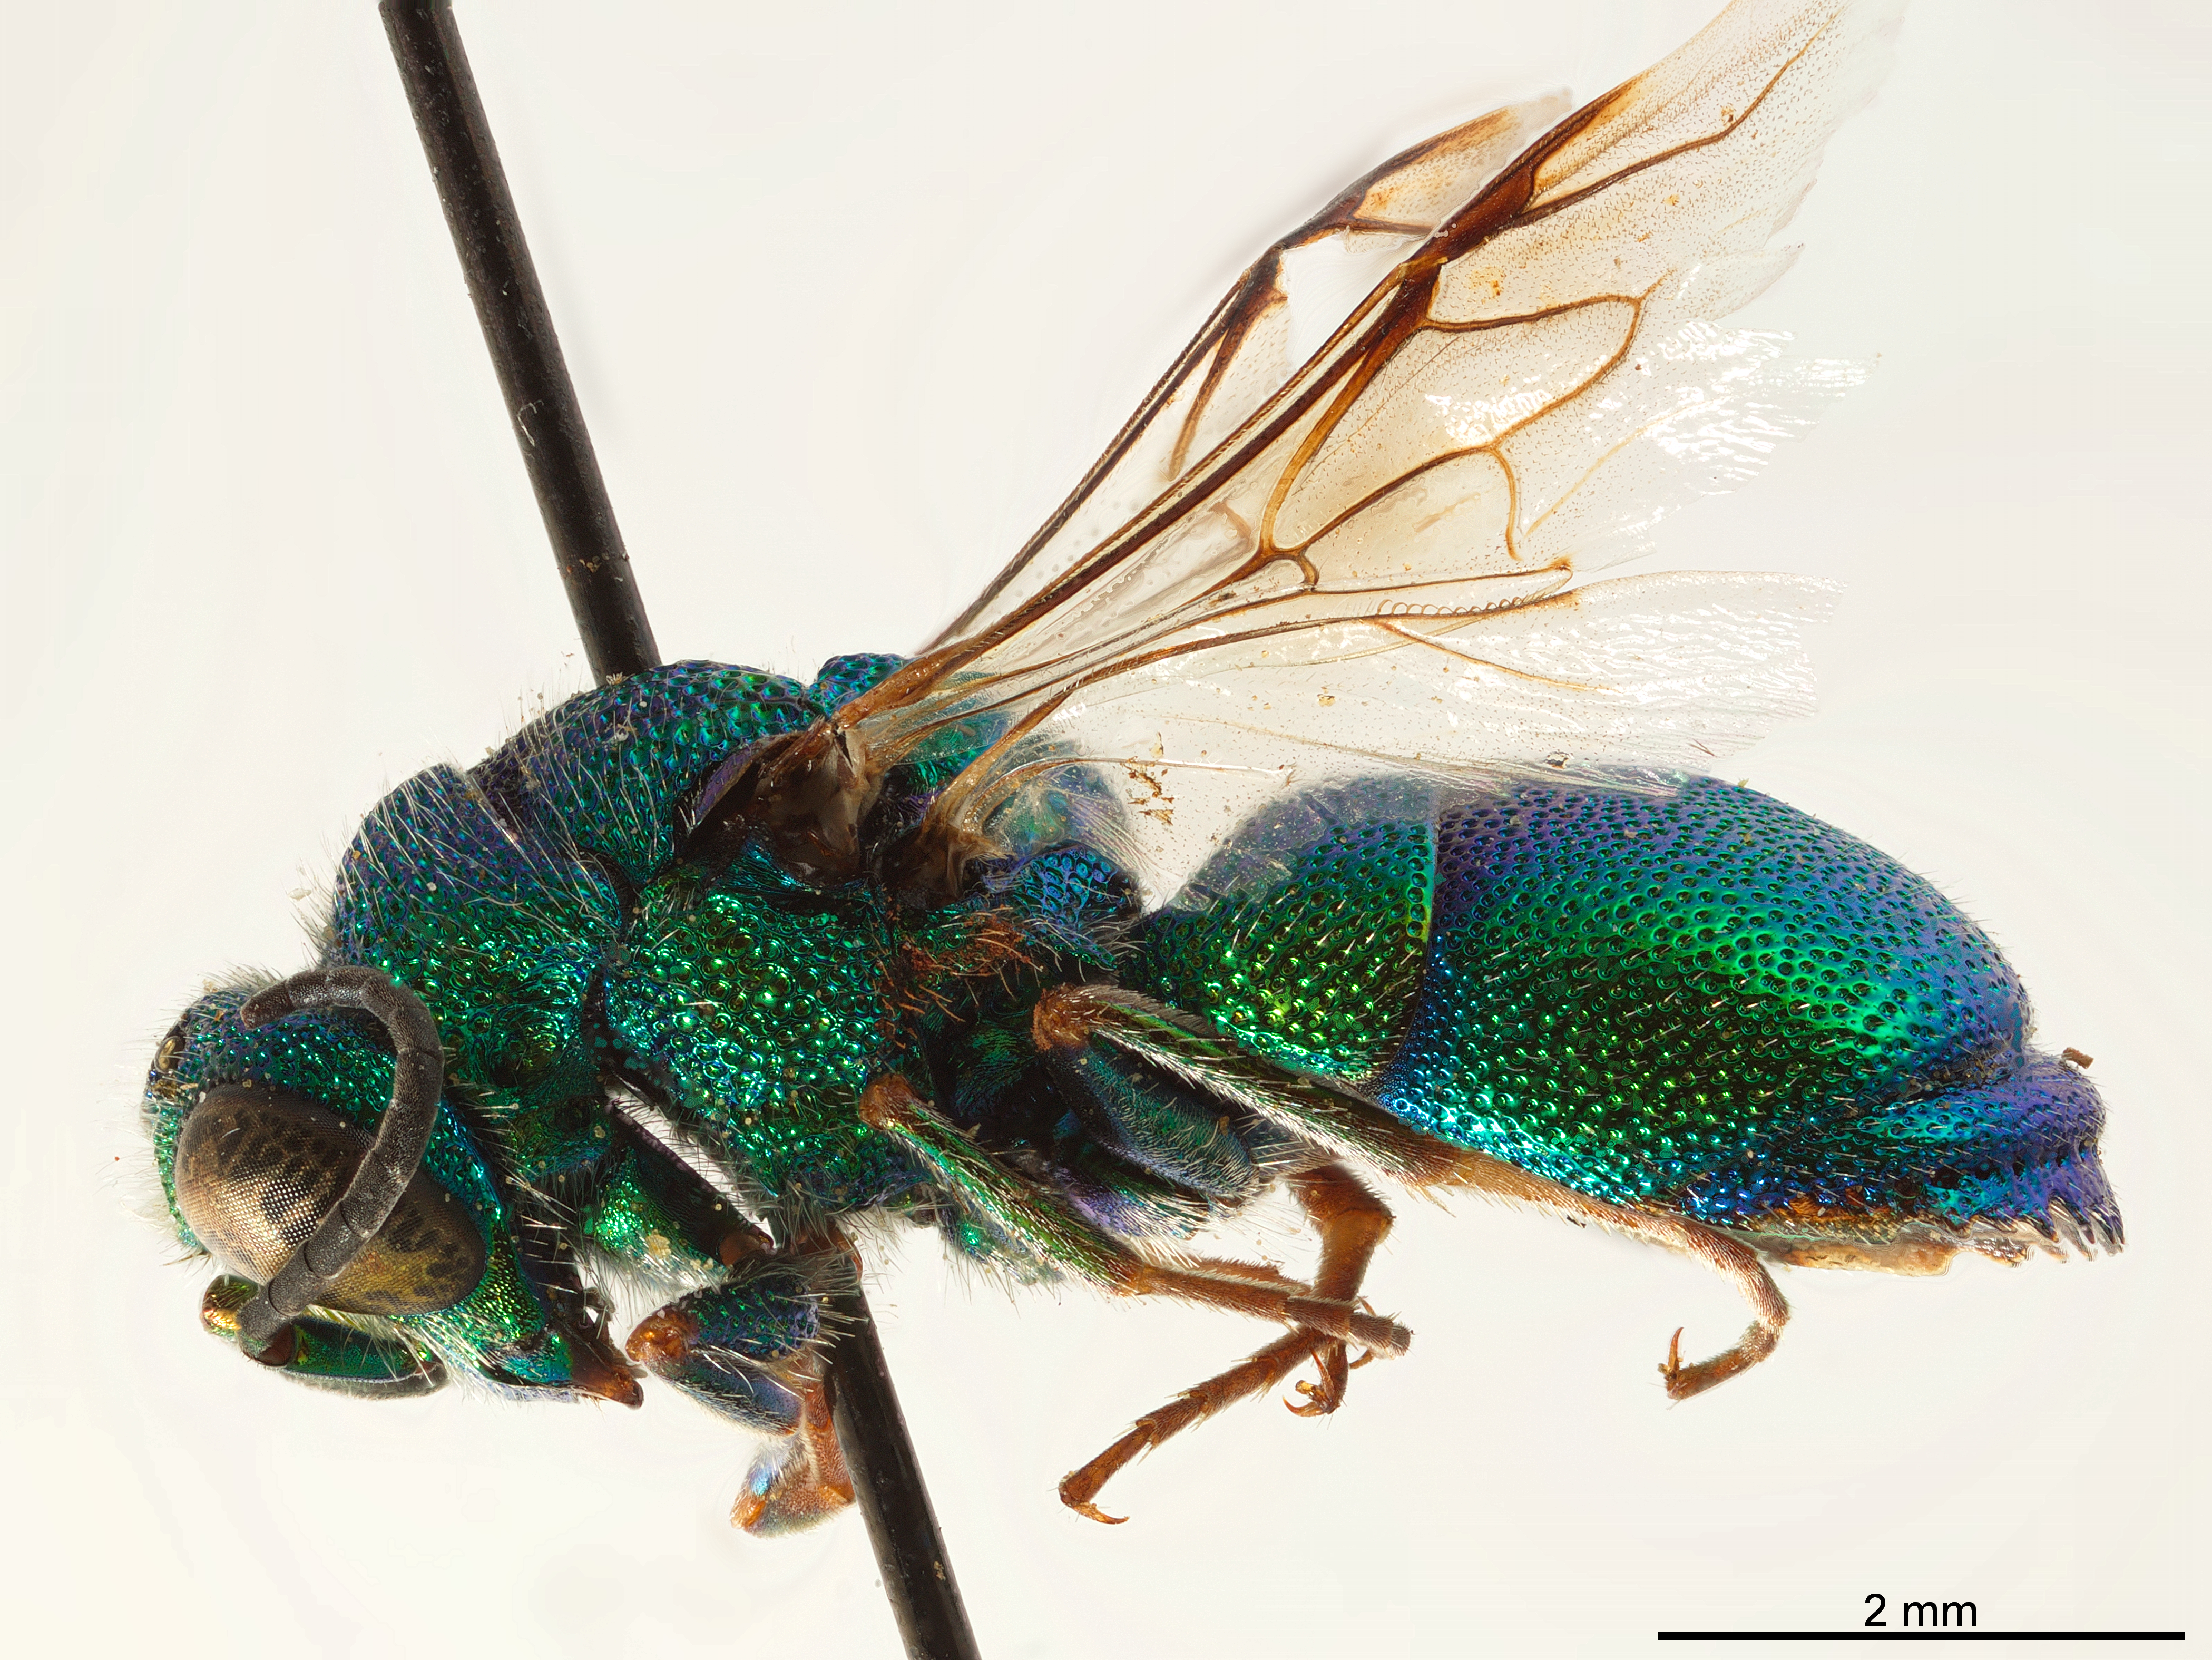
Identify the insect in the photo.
Brugmoia quadrata
